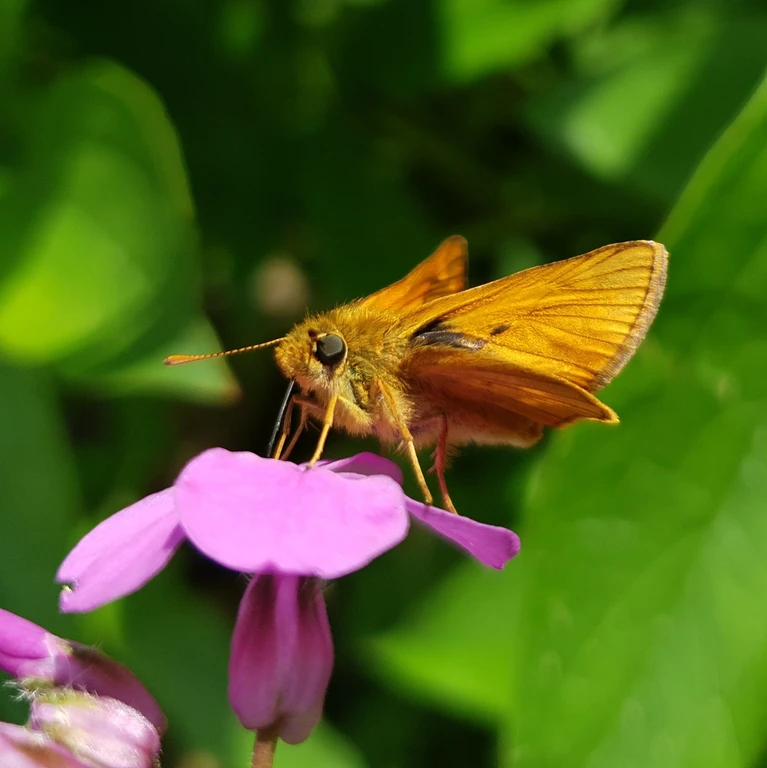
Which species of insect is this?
Ochlodes sylvanus (also Ochlodes venata)
